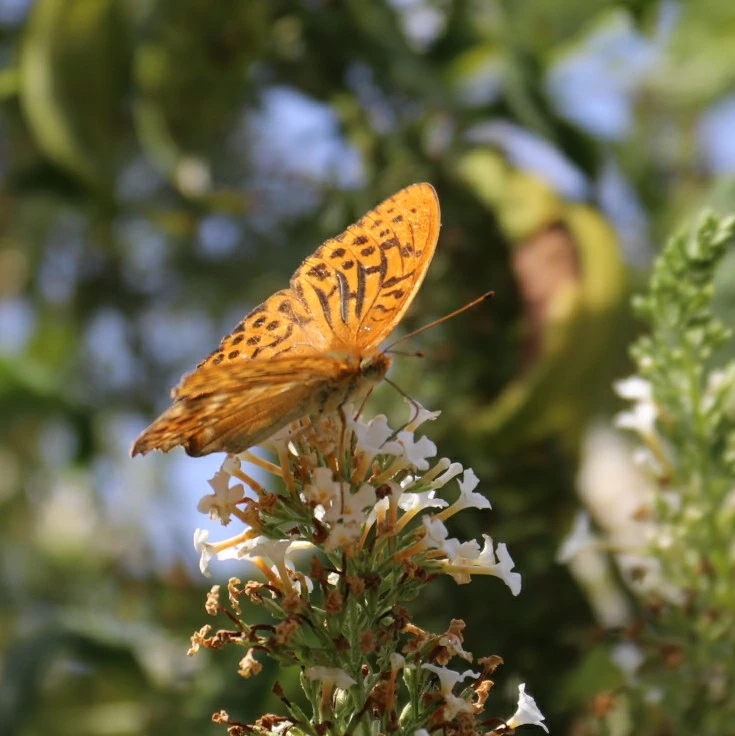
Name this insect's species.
Argynnis paphia
